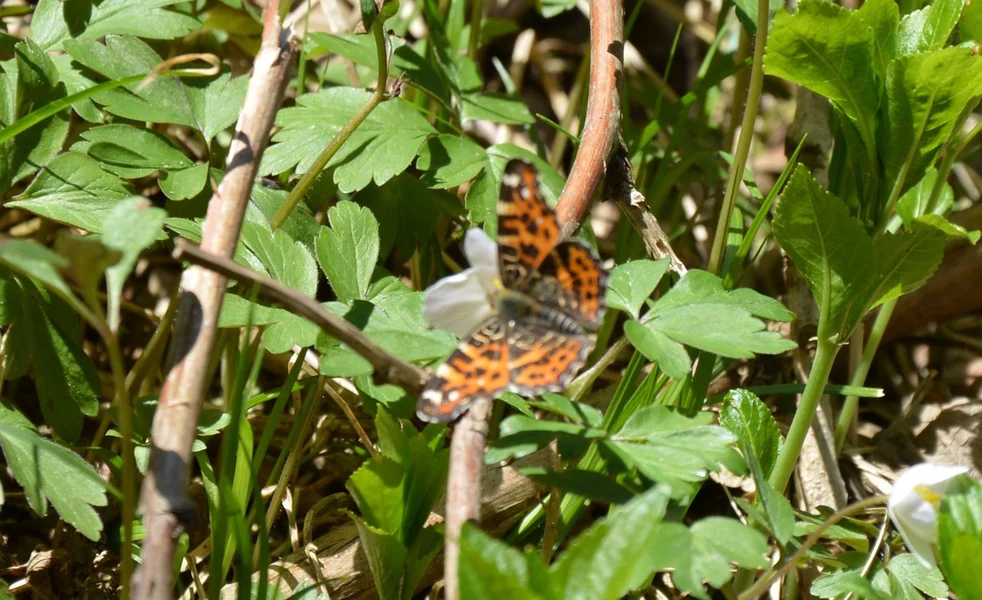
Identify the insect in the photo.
Araschnia levana
